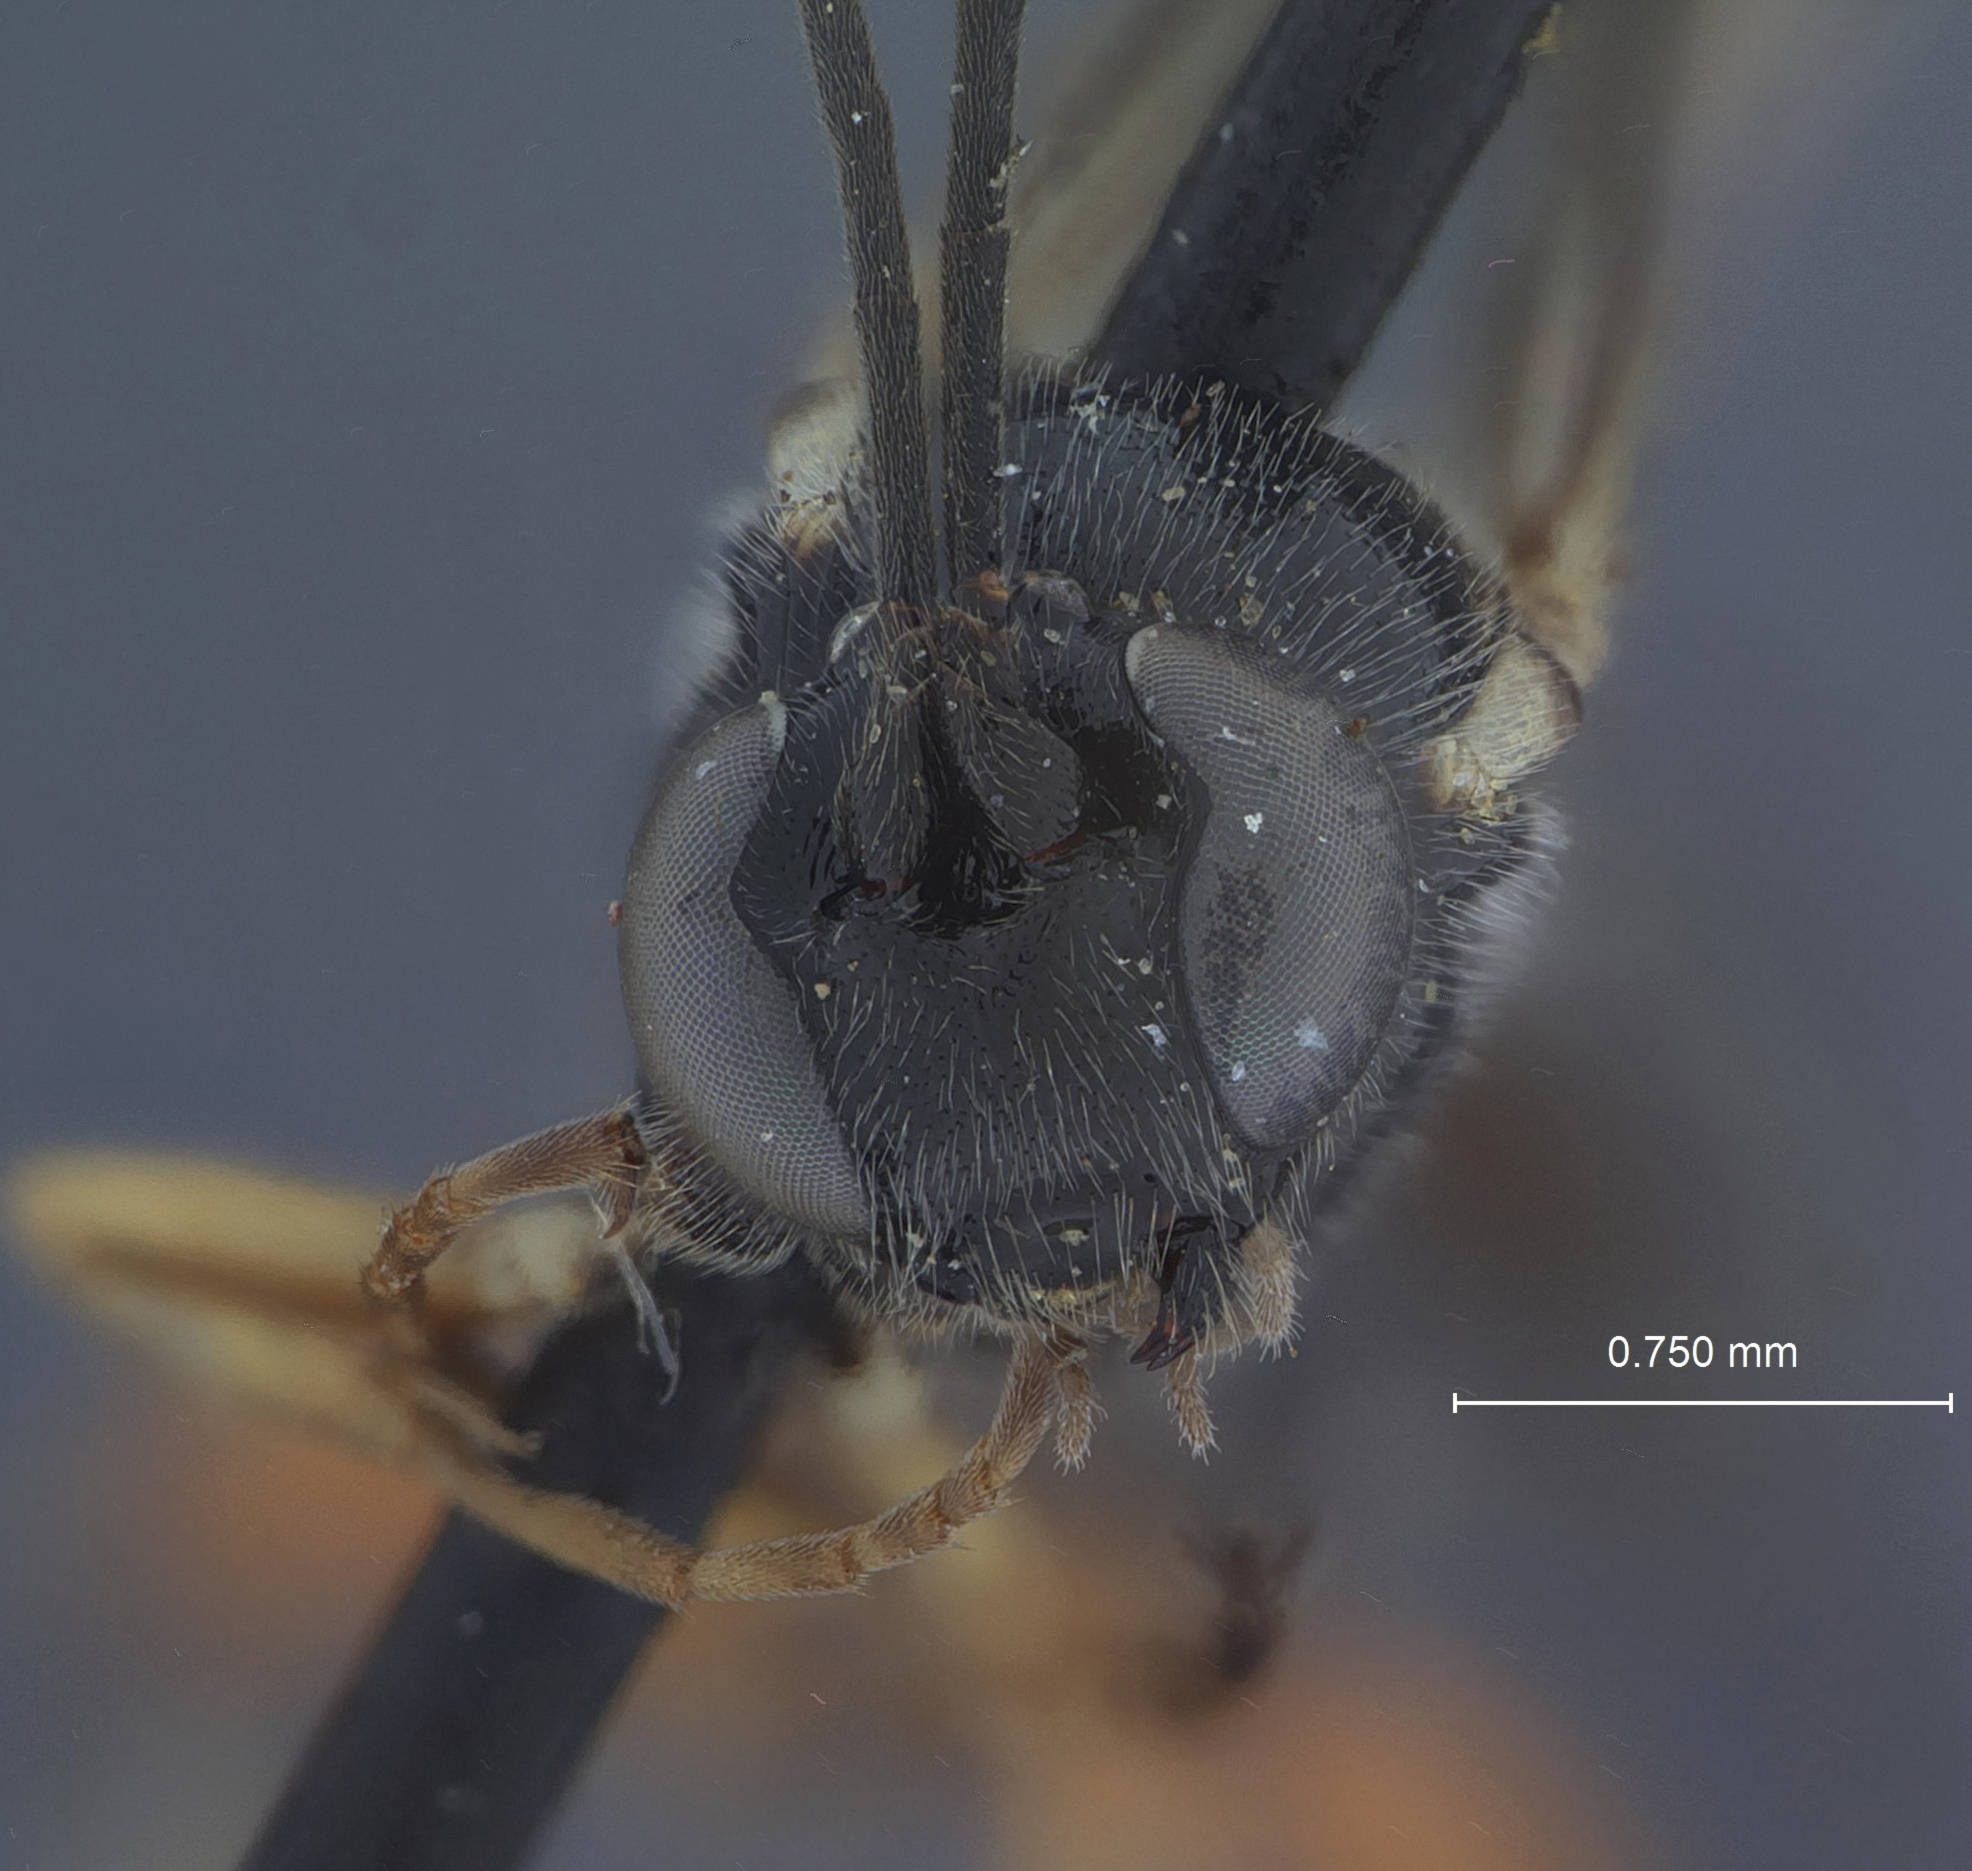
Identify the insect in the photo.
Itoplectis vesca
